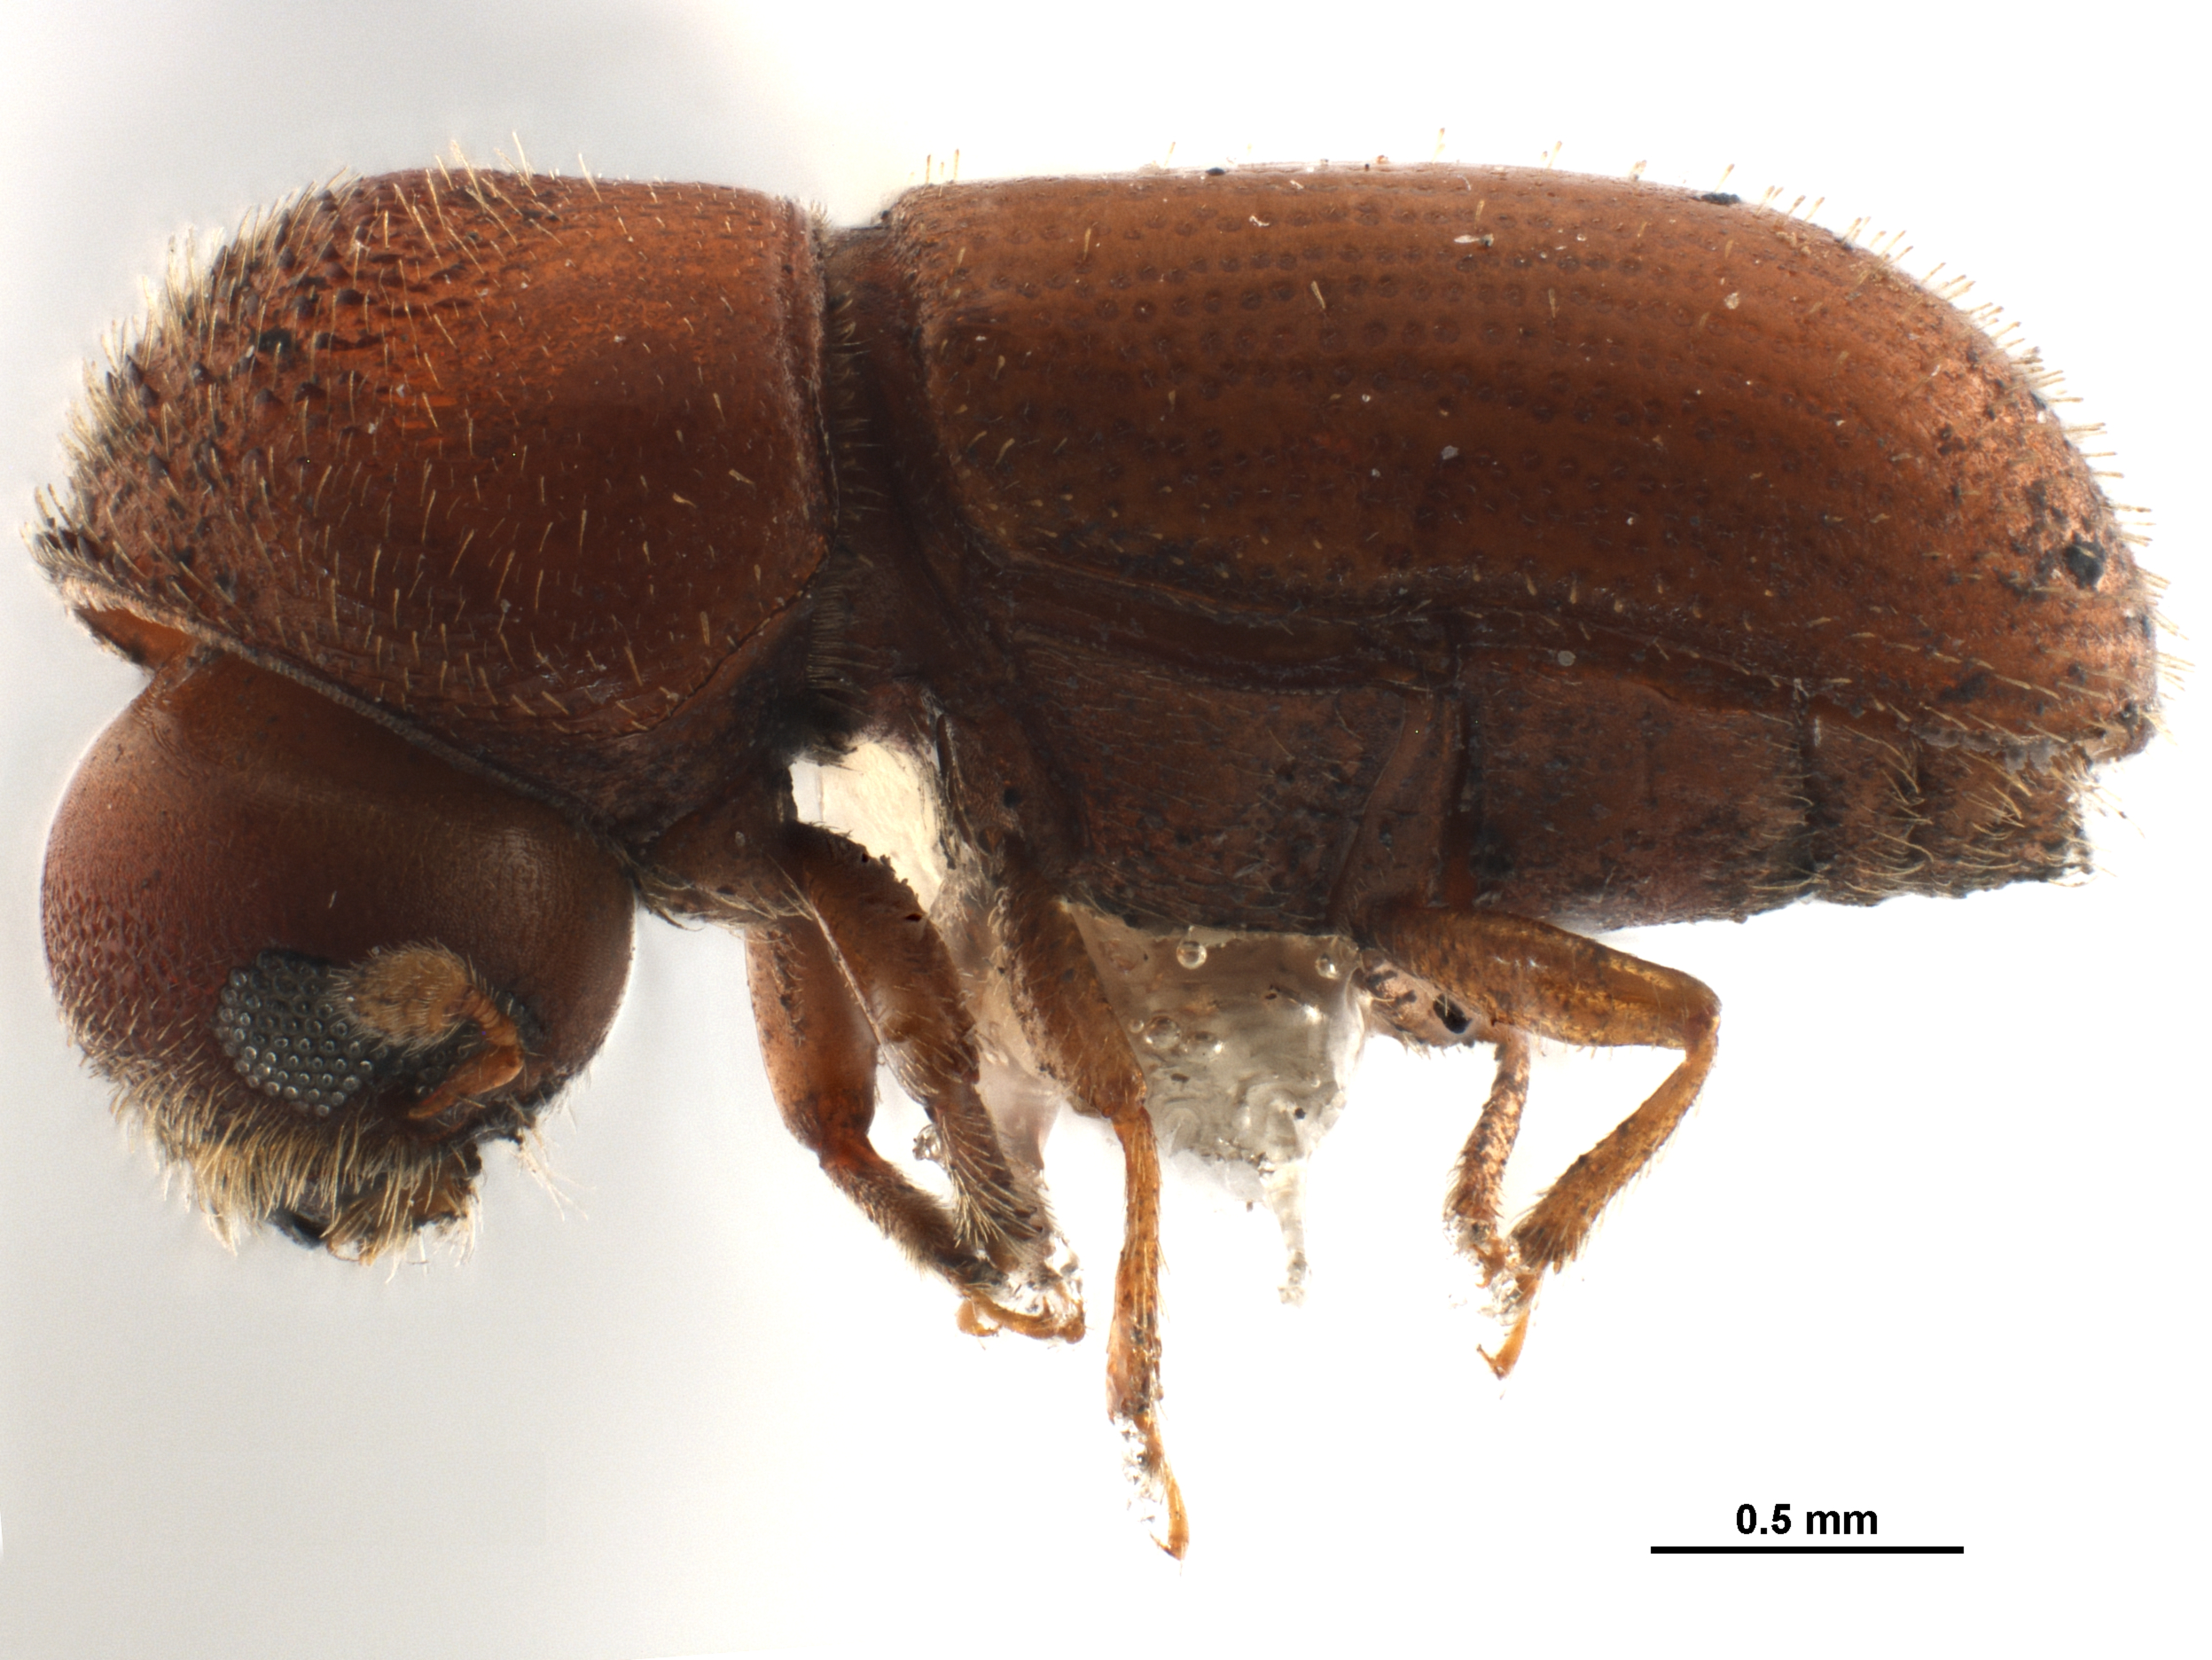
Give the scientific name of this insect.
Cryptocarenus brevicollis
